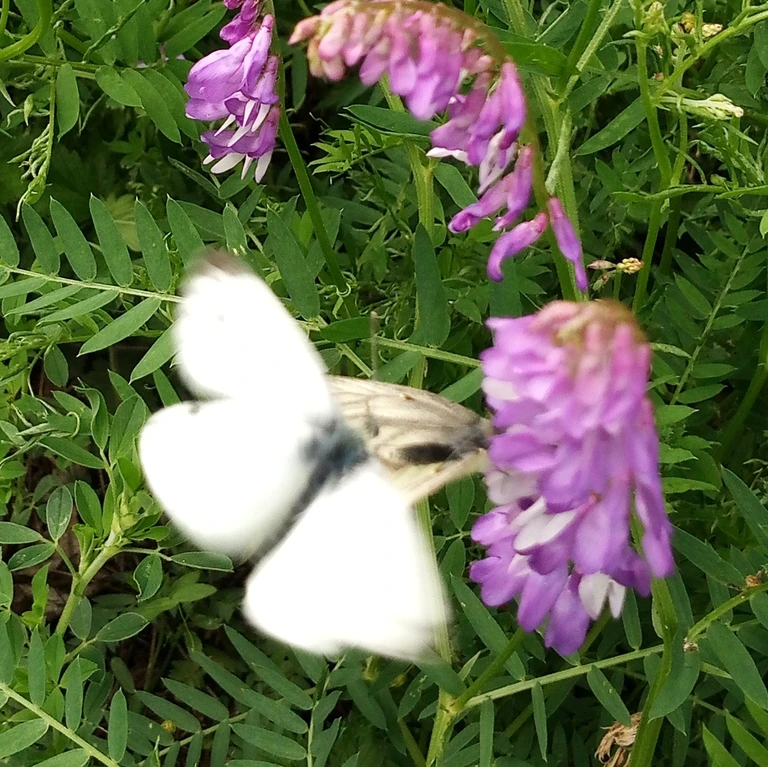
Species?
Pieris napi
